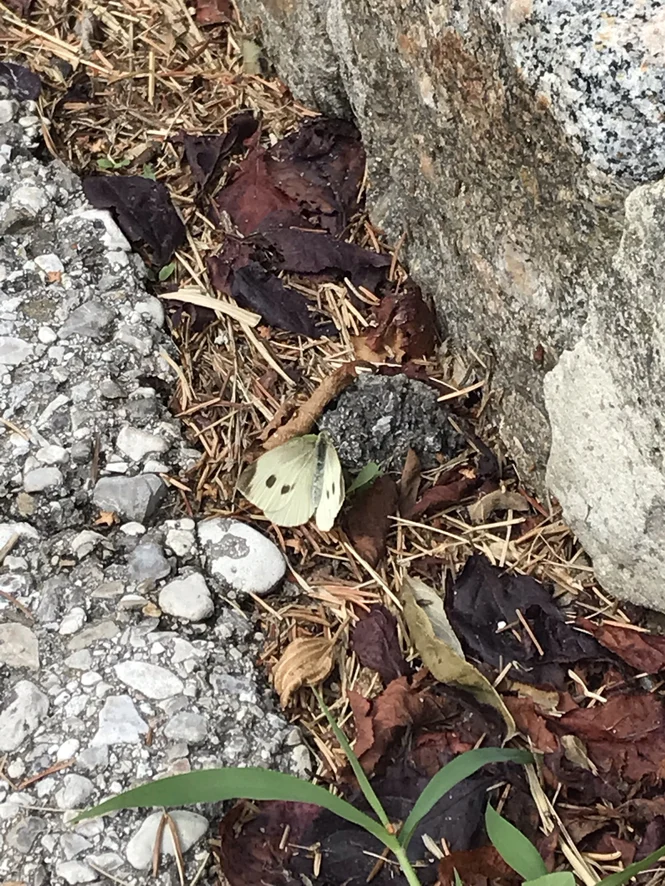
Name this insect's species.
Pieris rapae
